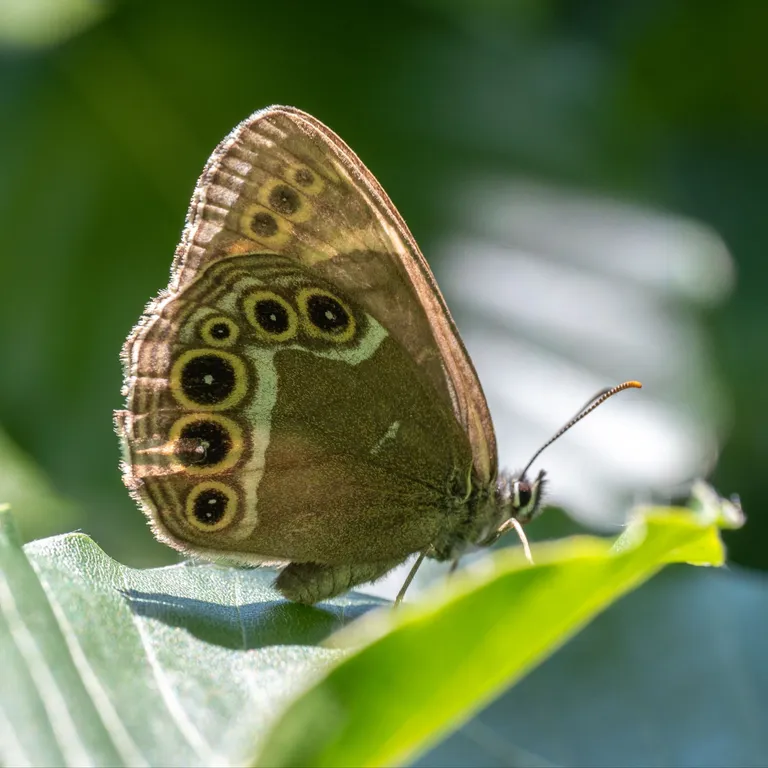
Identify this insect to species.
Lopinga achine (also Pararge achine)
